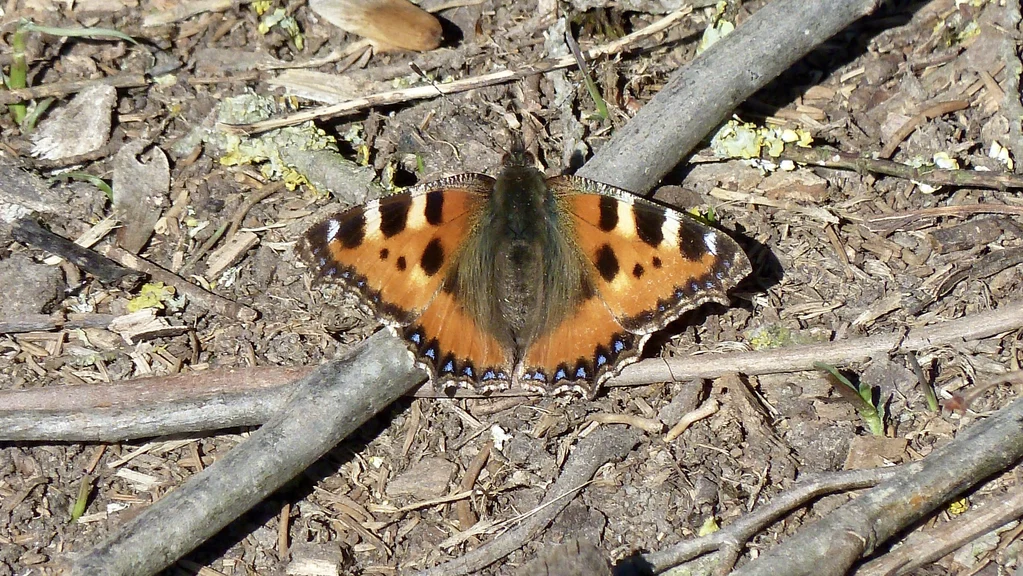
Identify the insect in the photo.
Aglais urticae
